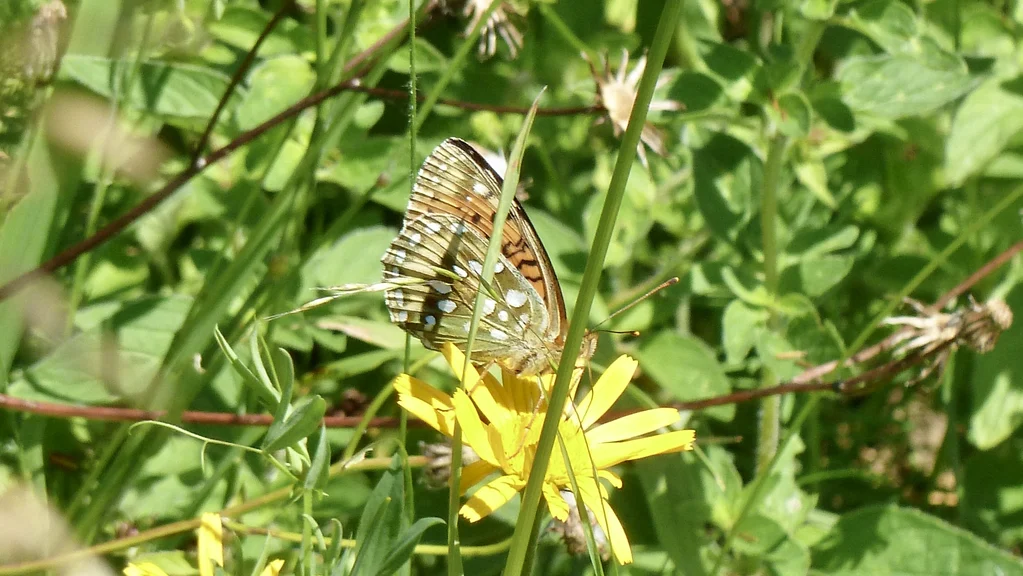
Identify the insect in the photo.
Speyeria aglaja
